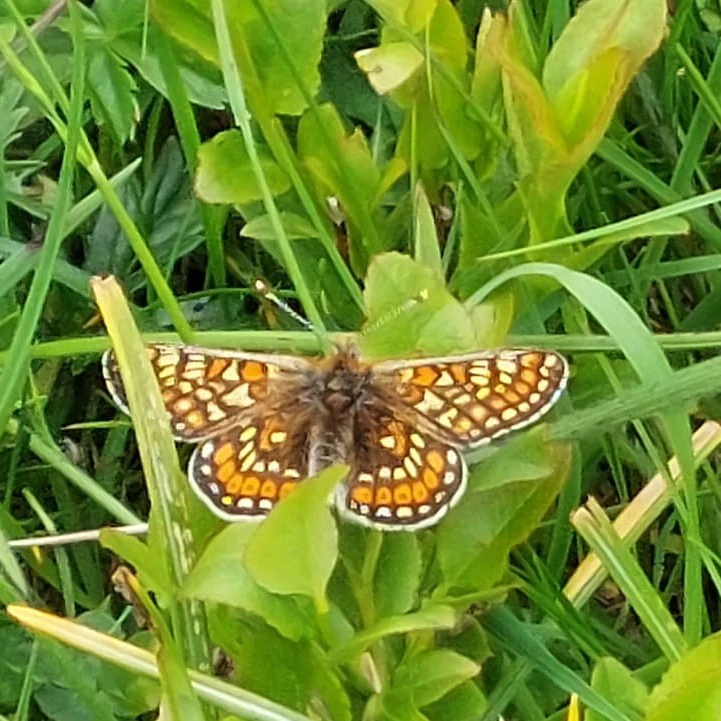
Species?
Euphydryas aurinia
